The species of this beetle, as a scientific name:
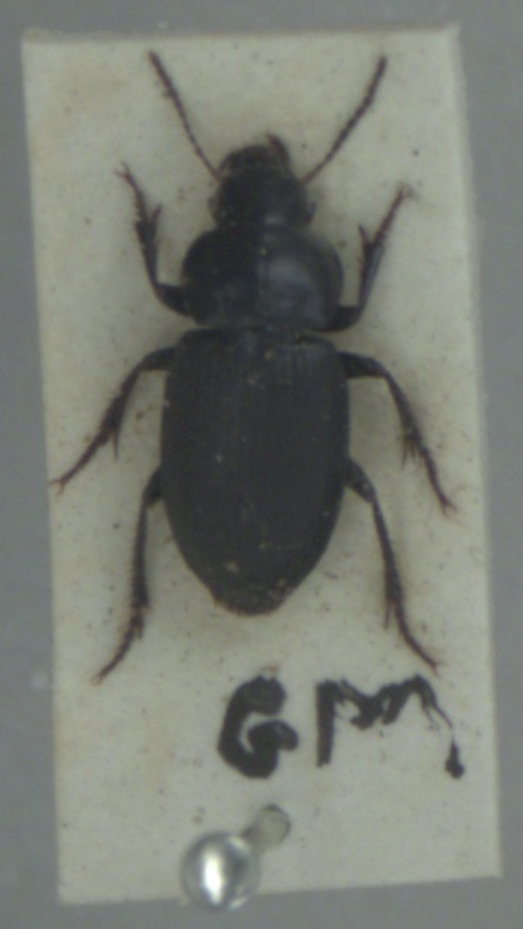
Harpalus neglectus
